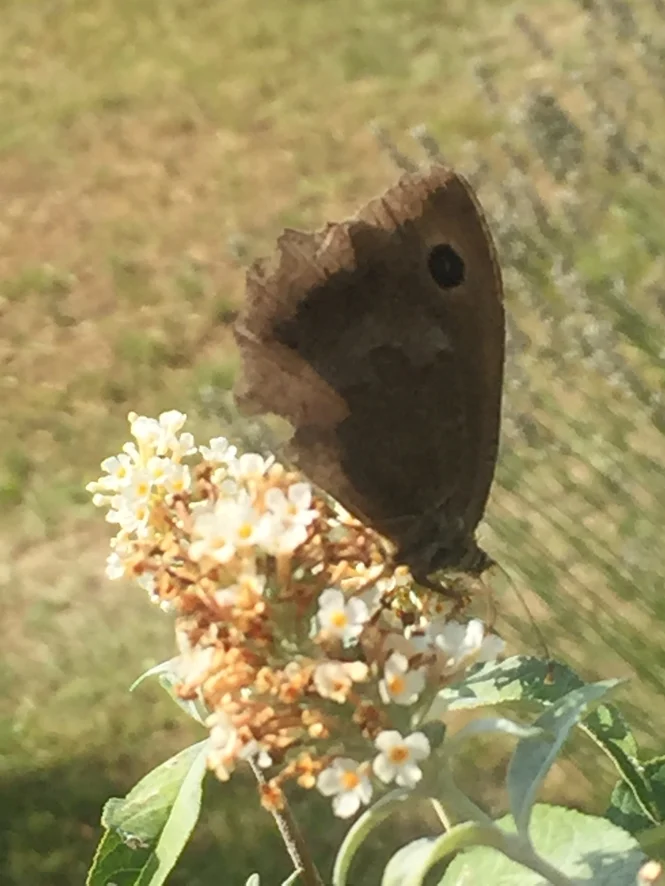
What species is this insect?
Minois dryas
